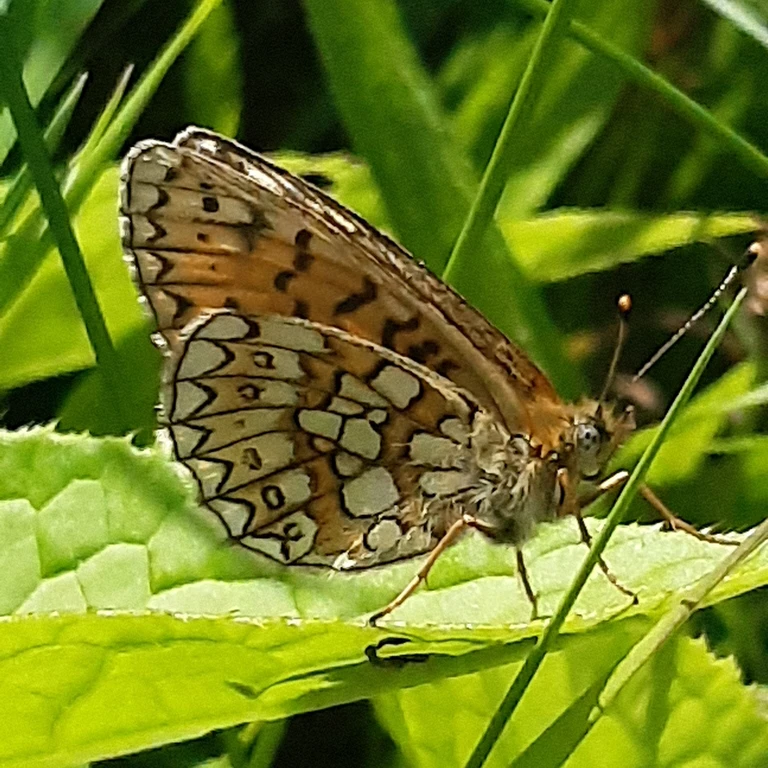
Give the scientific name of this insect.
Boloria eunomia
